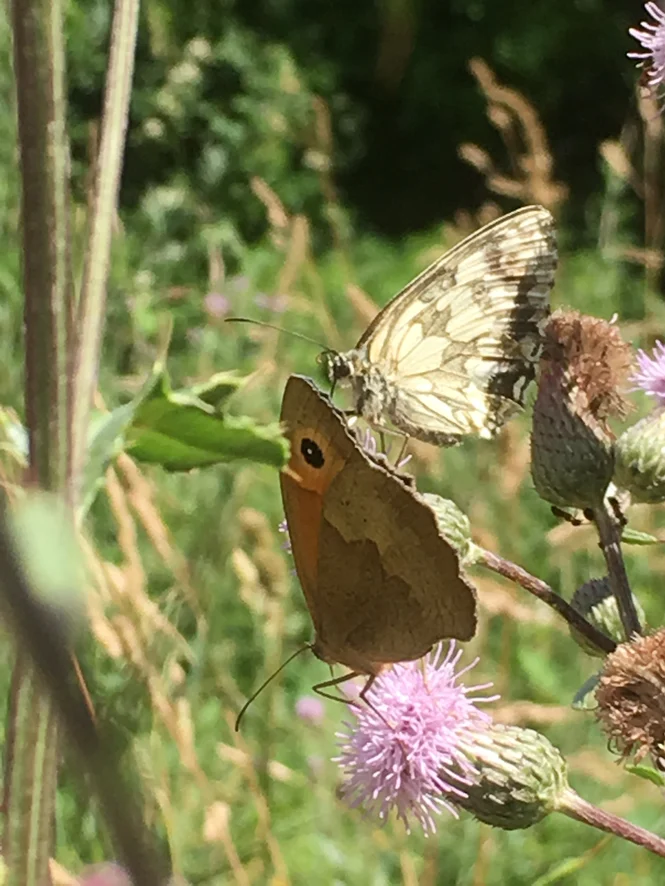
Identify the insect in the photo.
Maniola jurtina
